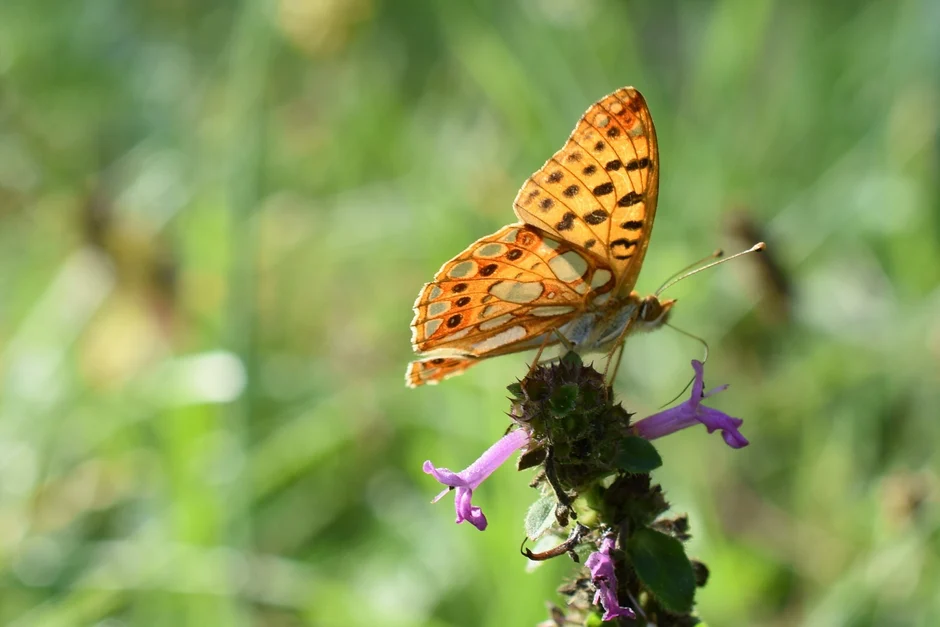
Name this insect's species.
Issoria lathonia
